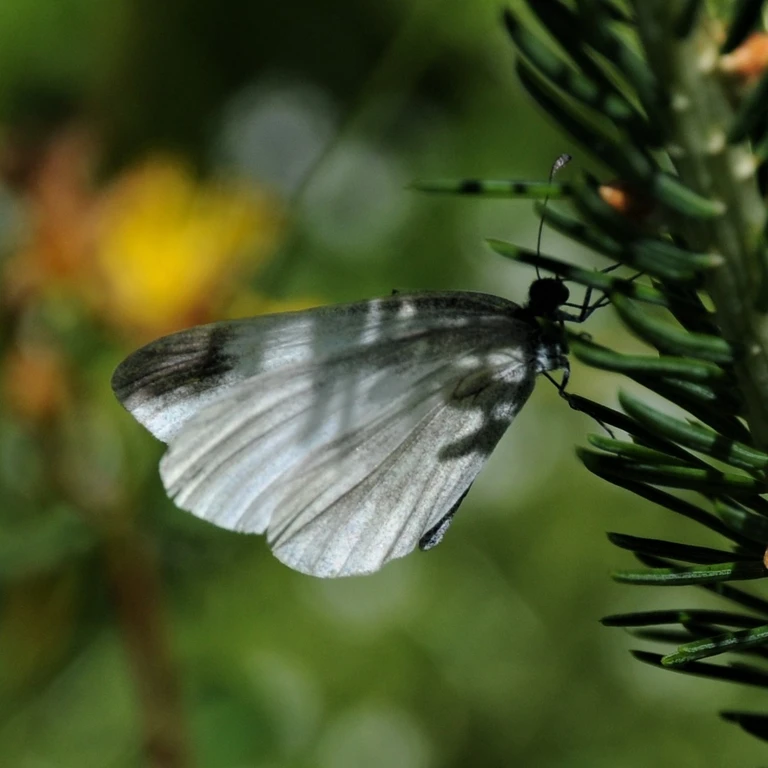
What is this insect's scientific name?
Leptidea sinapis/juvernica
